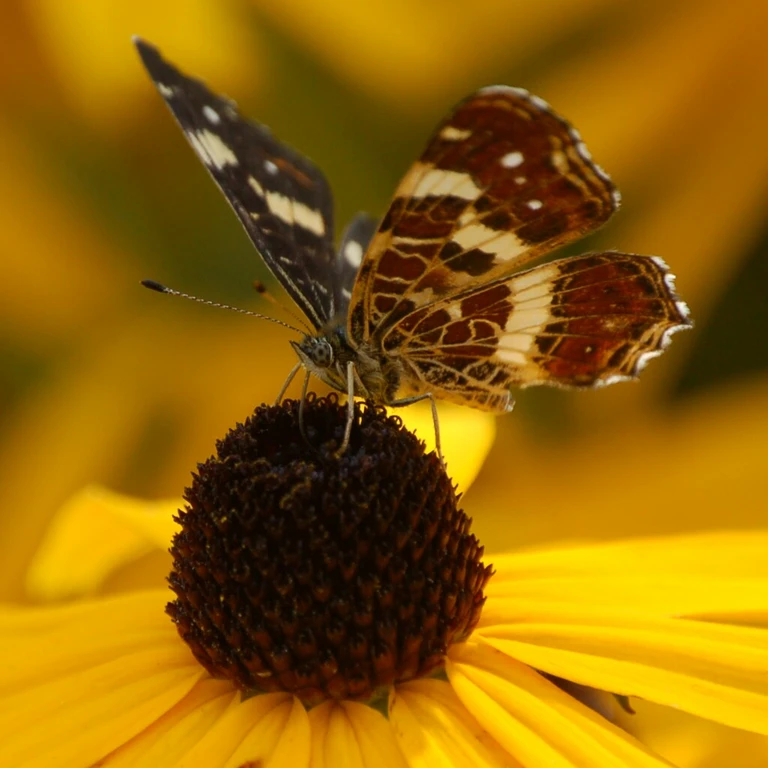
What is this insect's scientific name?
Araschnia levana
